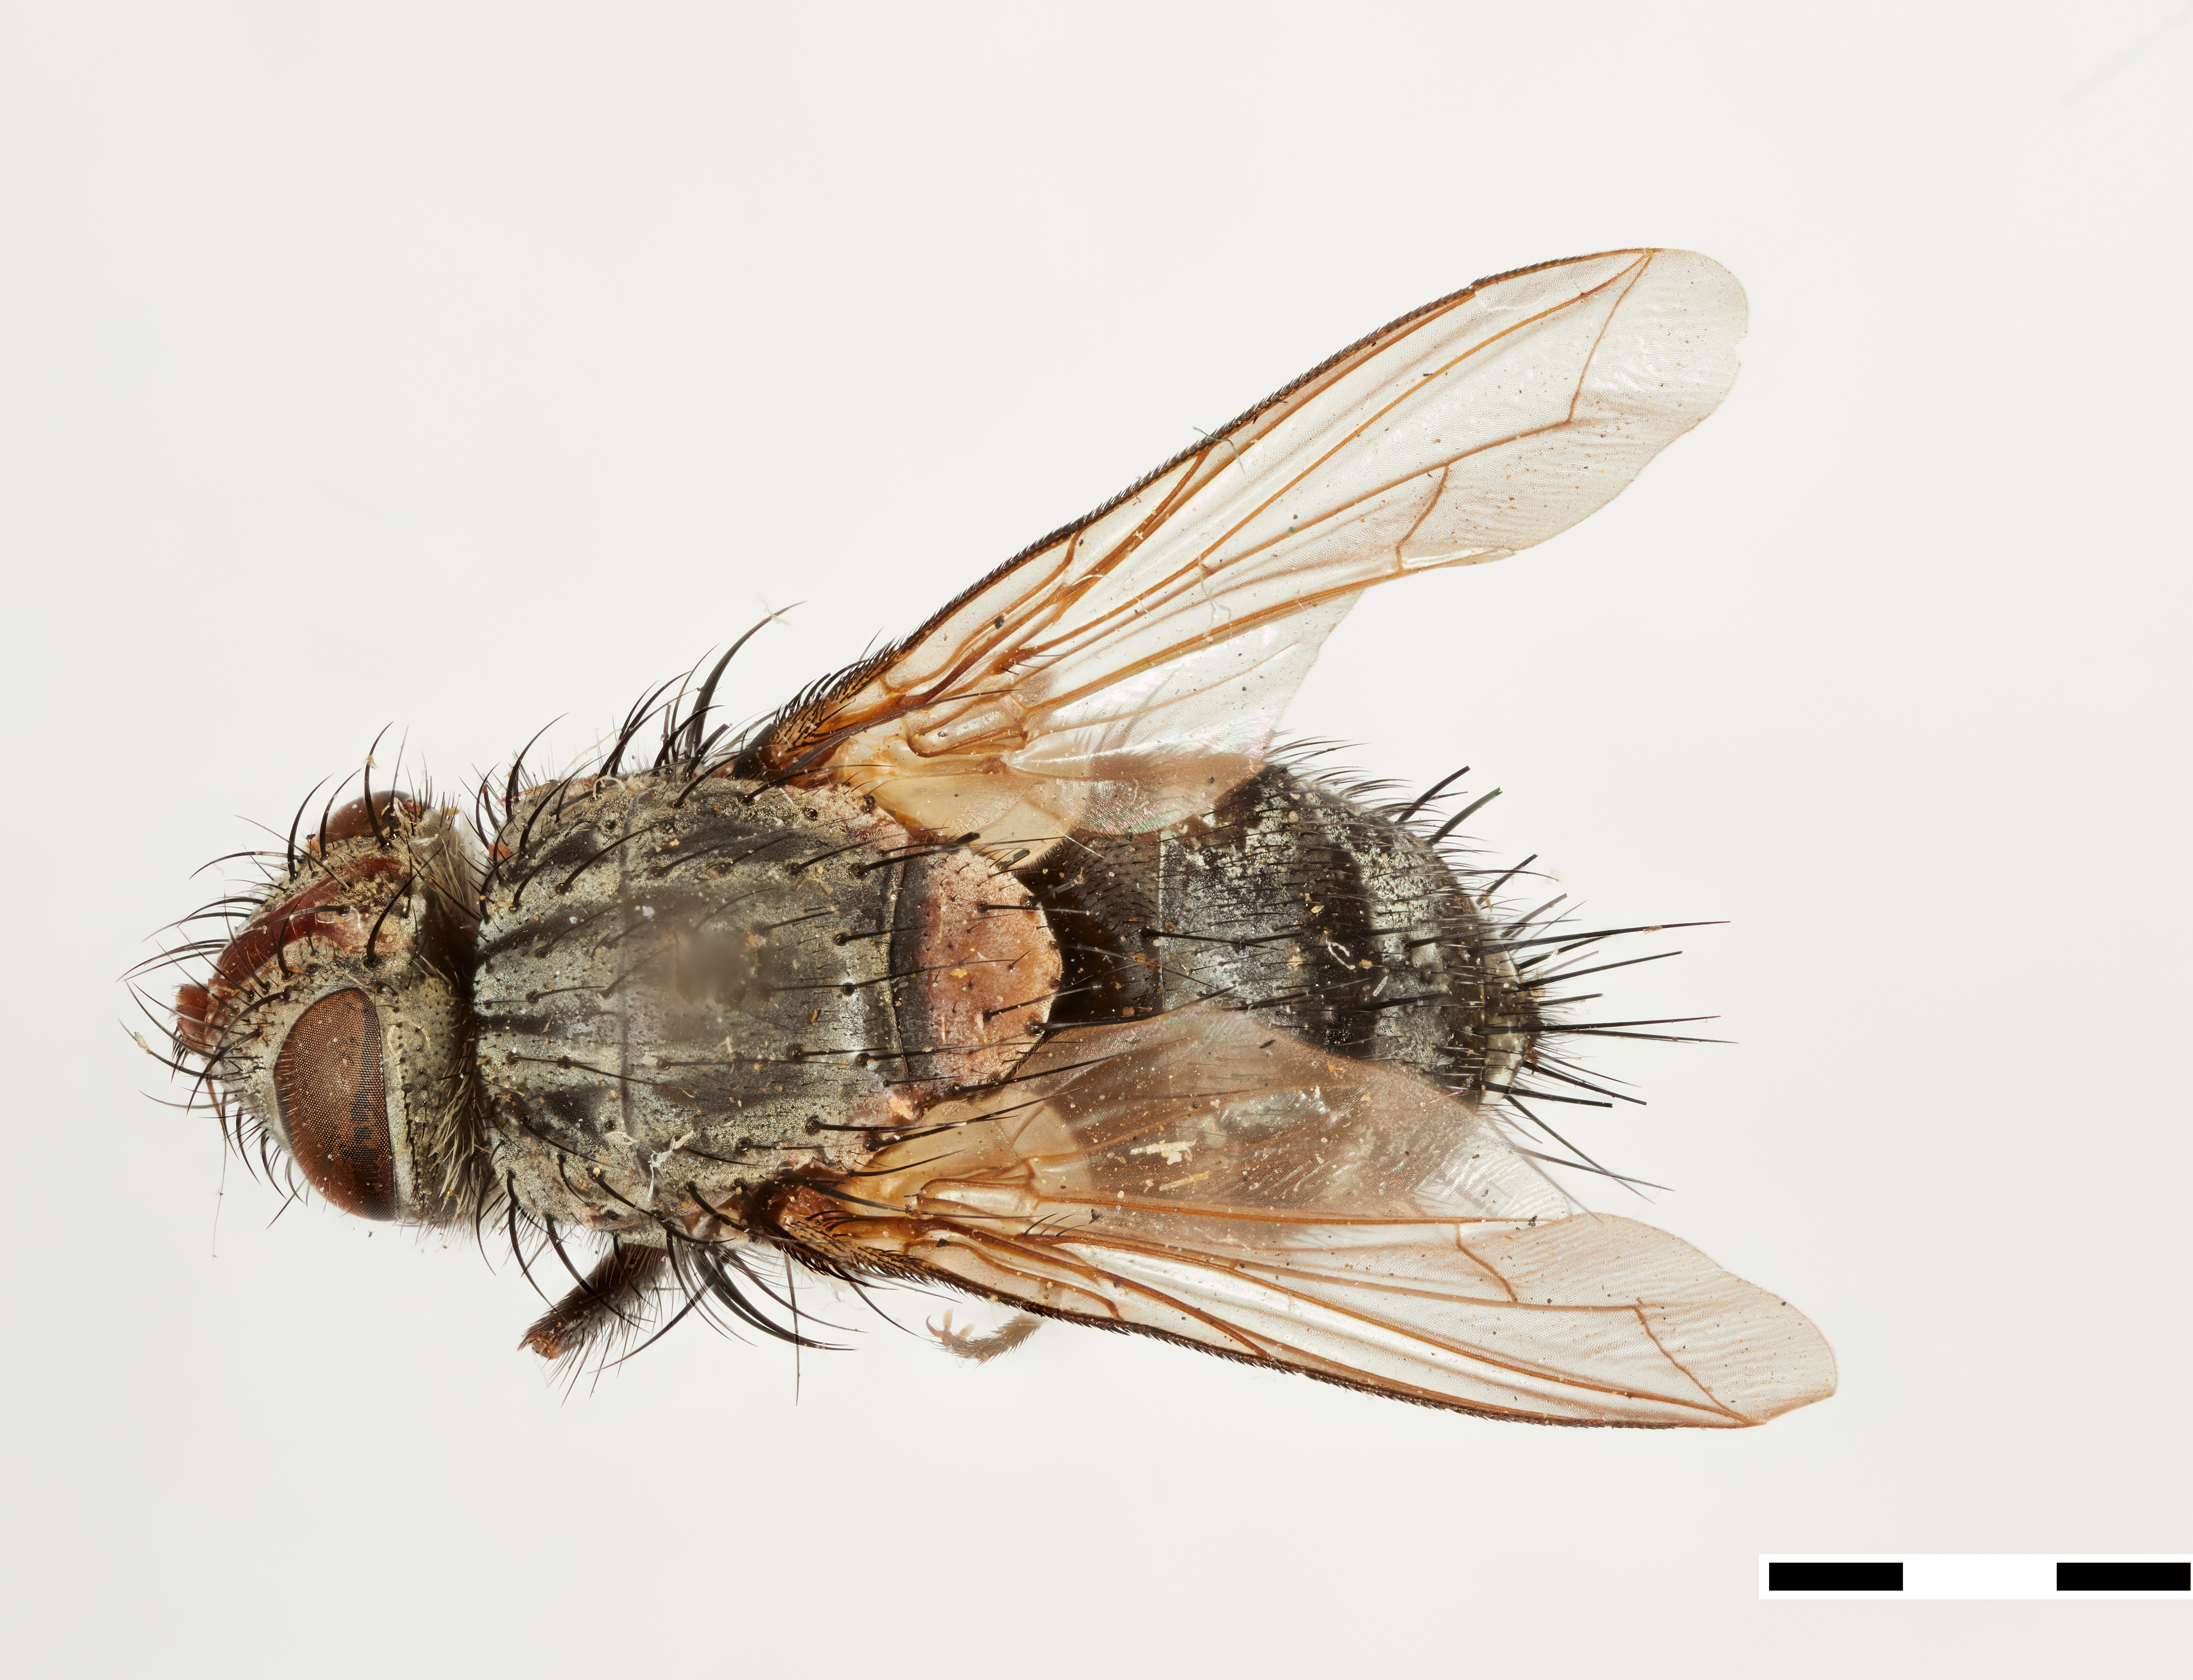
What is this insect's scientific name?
Phorocera facialis
